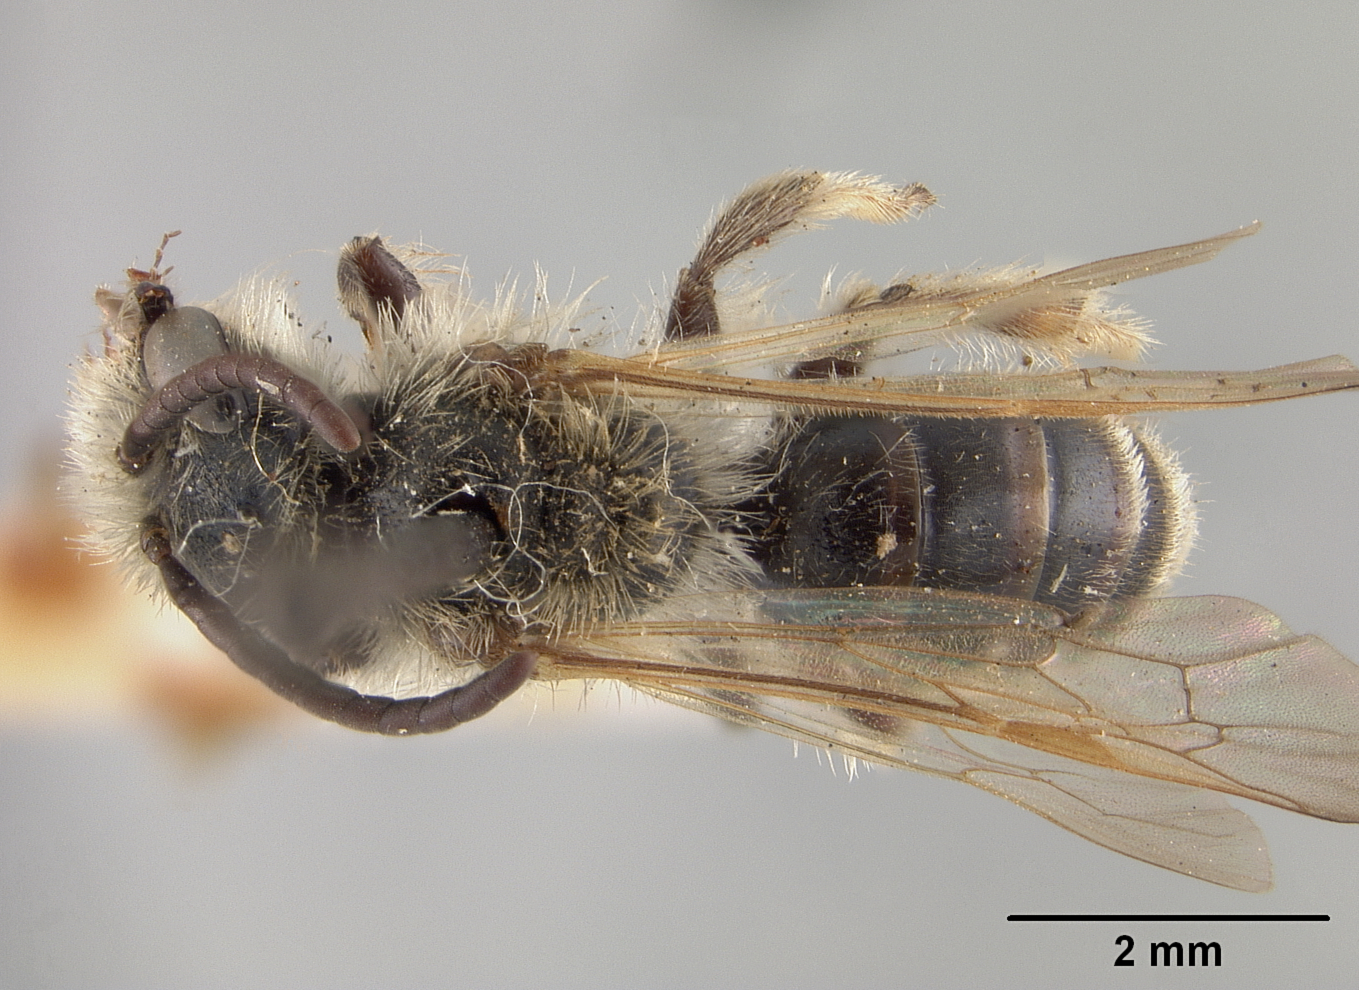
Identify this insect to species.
Andrena agricolarum
